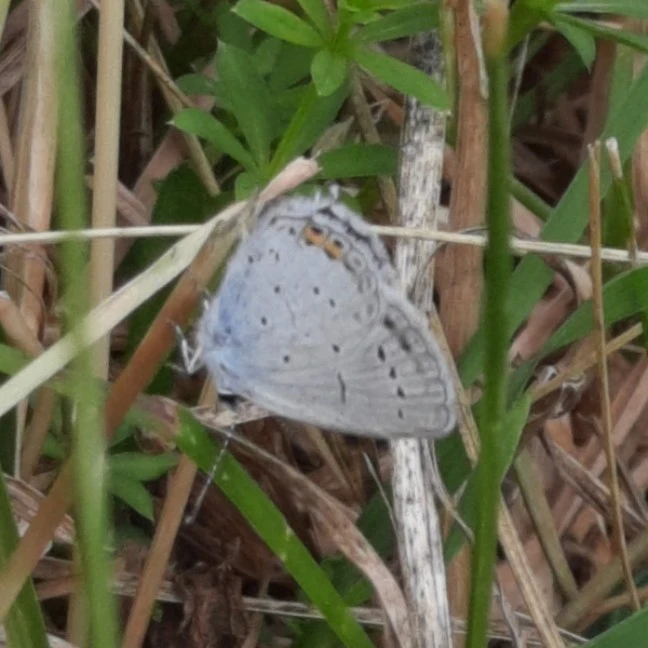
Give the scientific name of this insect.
Cupido argiades (also Elkalyce argiades)
